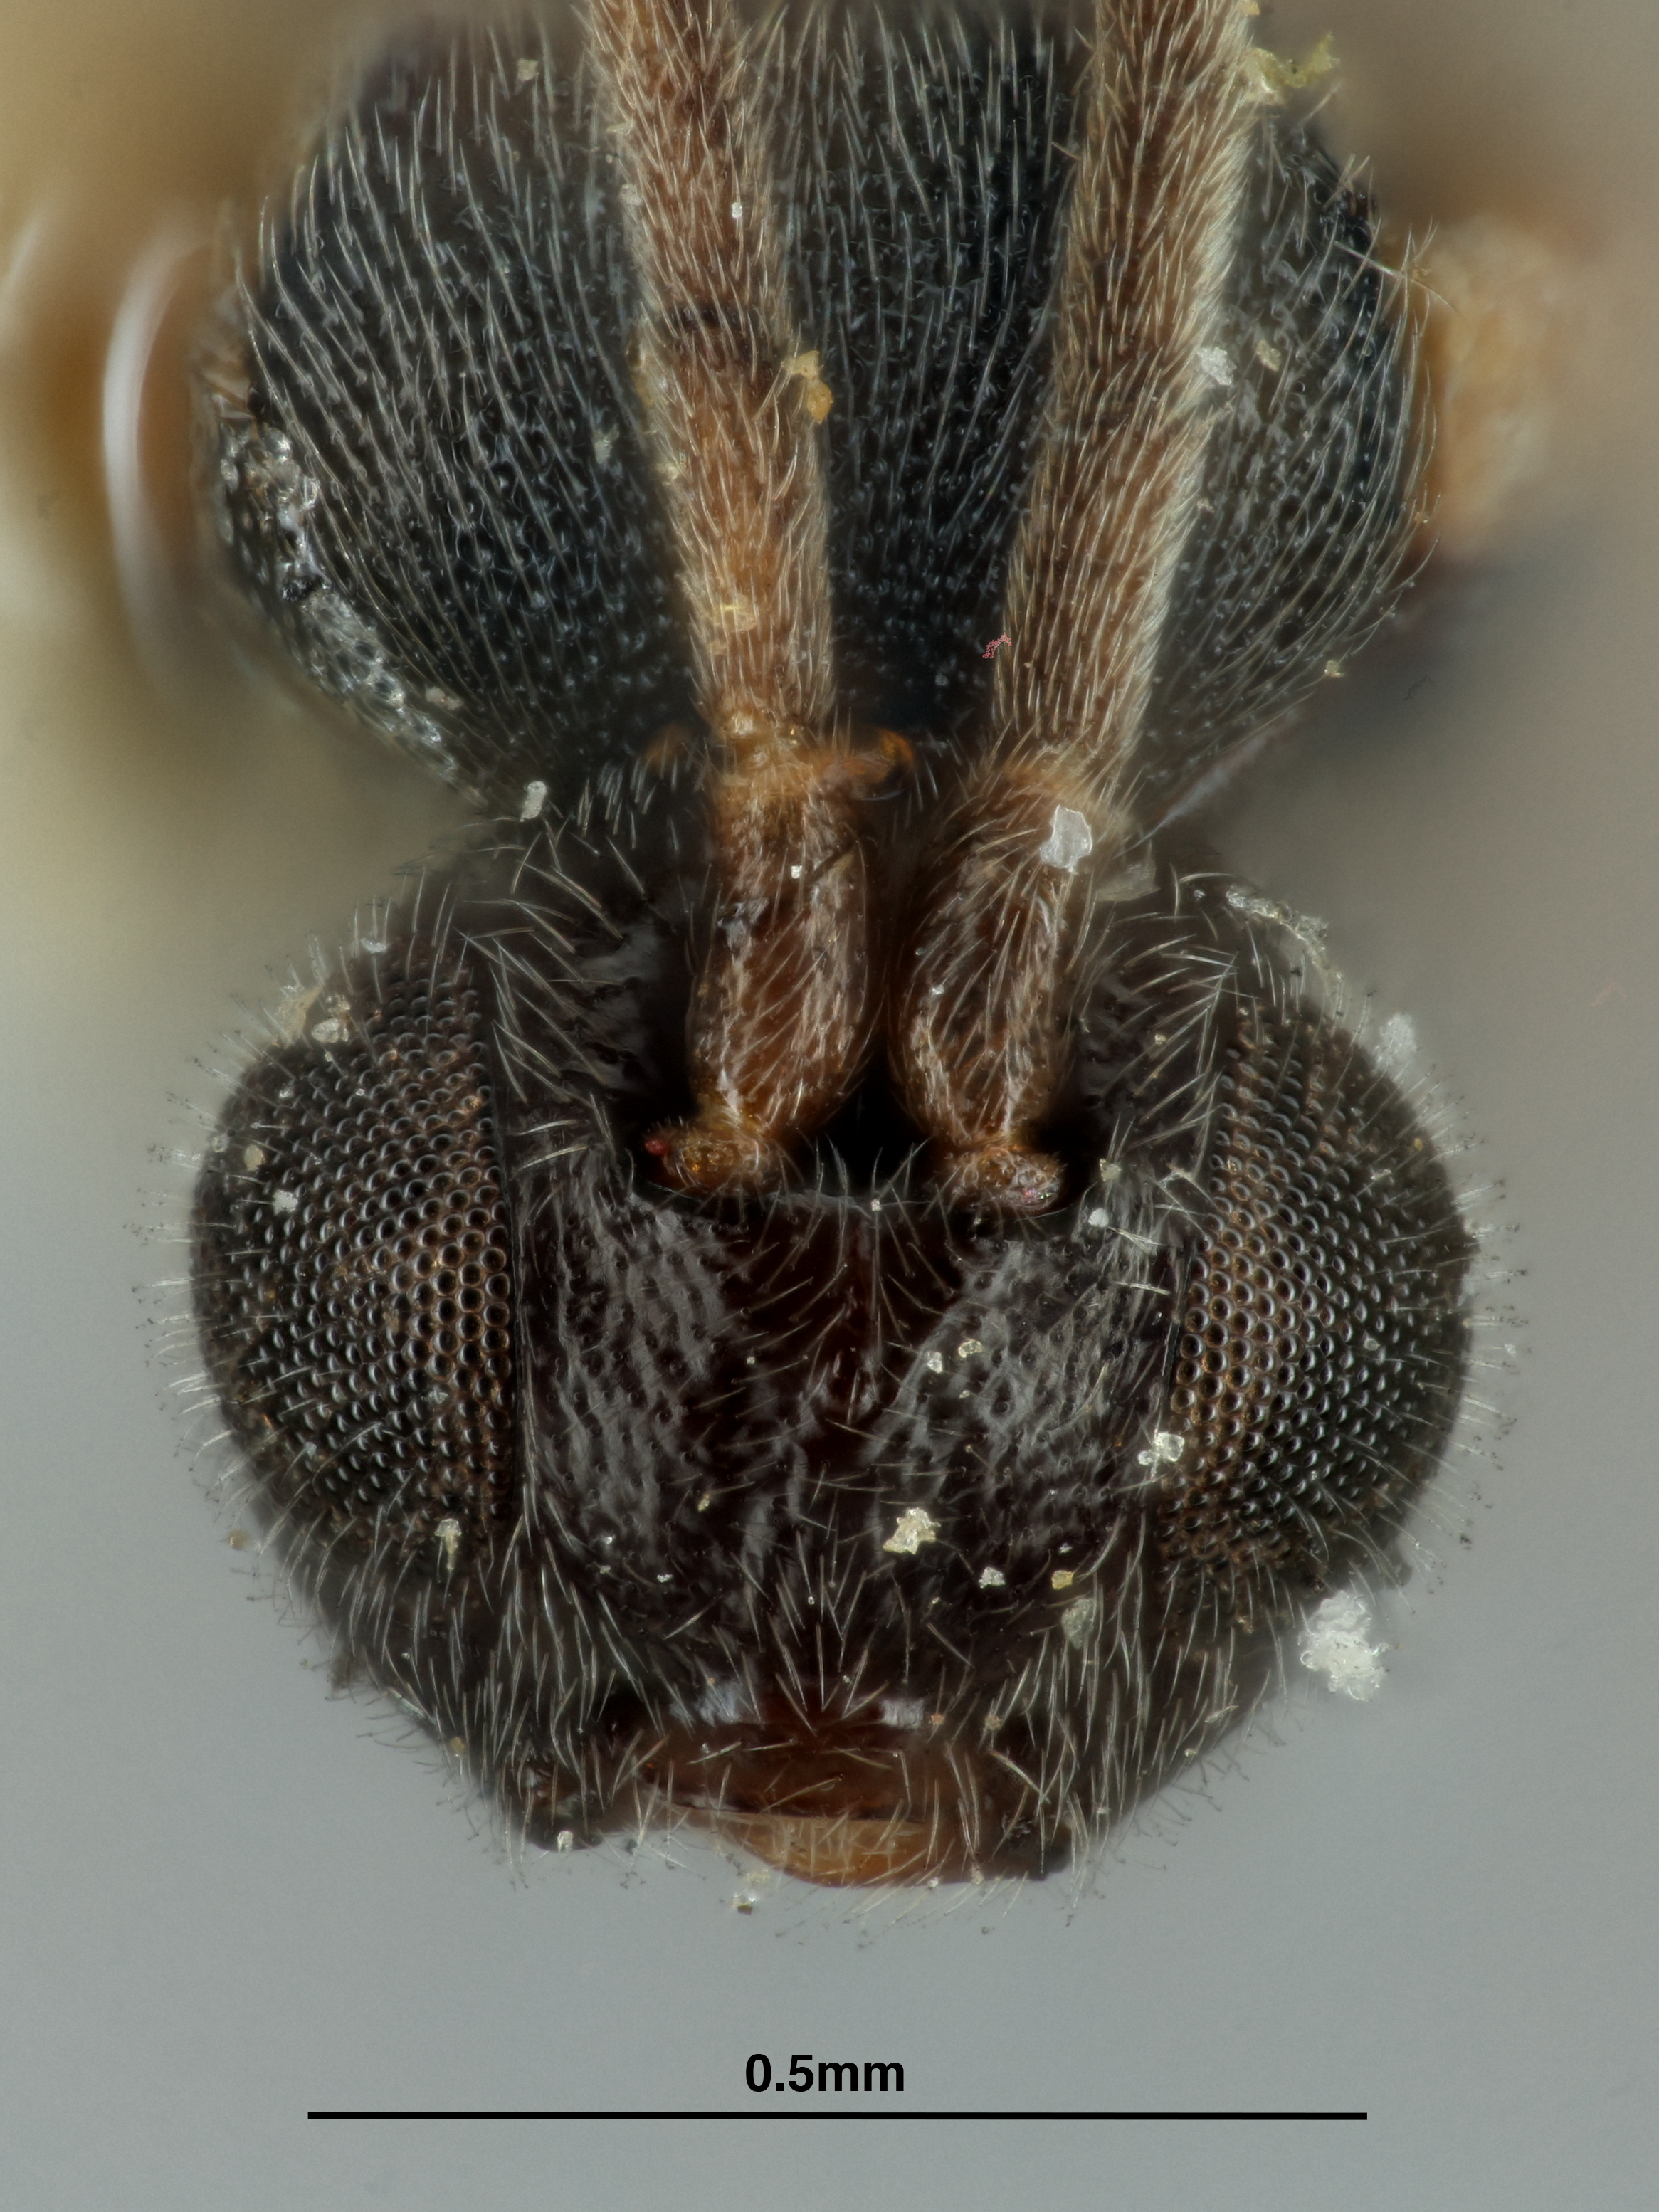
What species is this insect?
Apanteles antipoda
